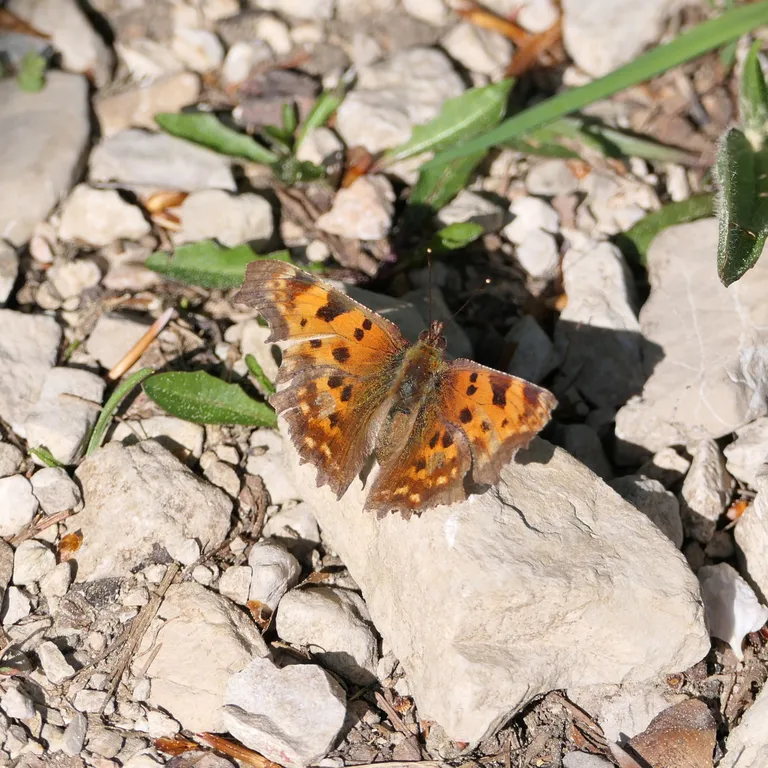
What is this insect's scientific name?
Polygonia c-album
